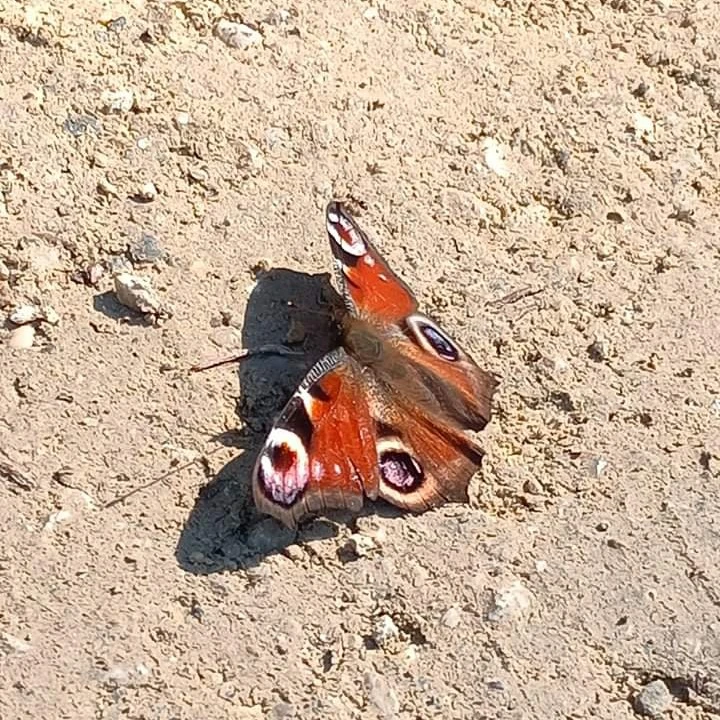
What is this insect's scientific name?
Aglais io
